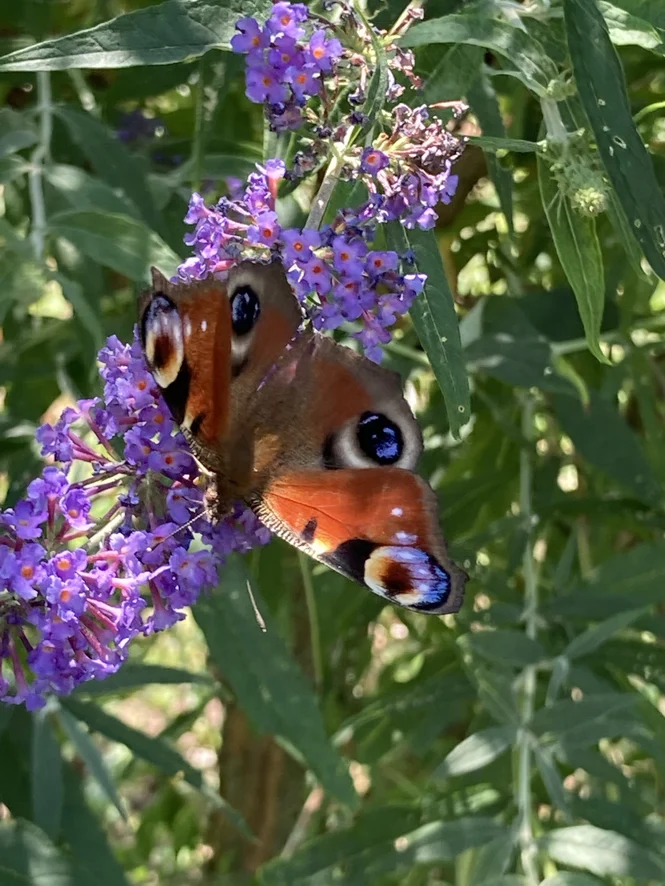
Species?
Aglais io
